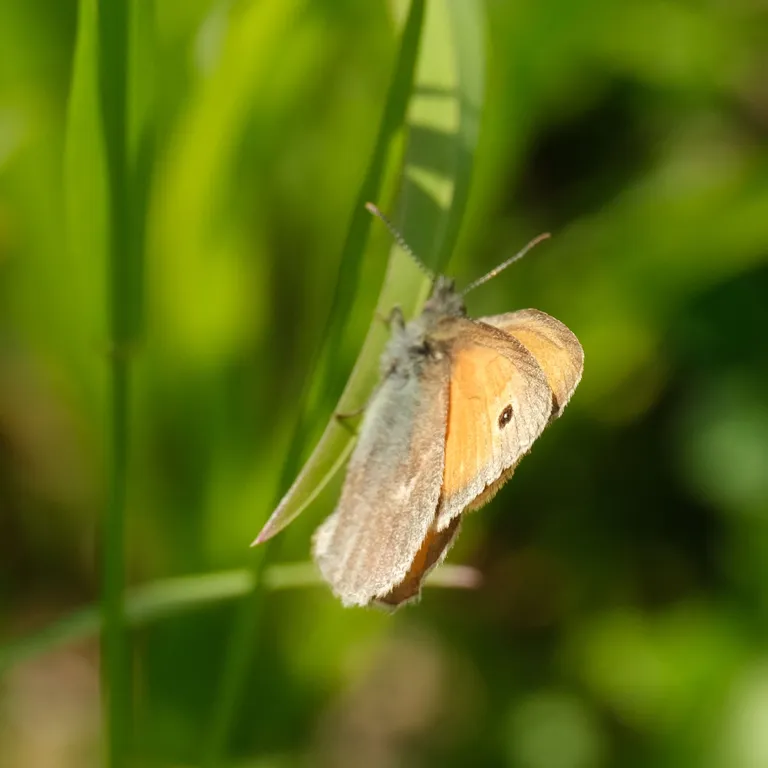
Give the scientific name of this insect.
Coenonympha pamphilus
